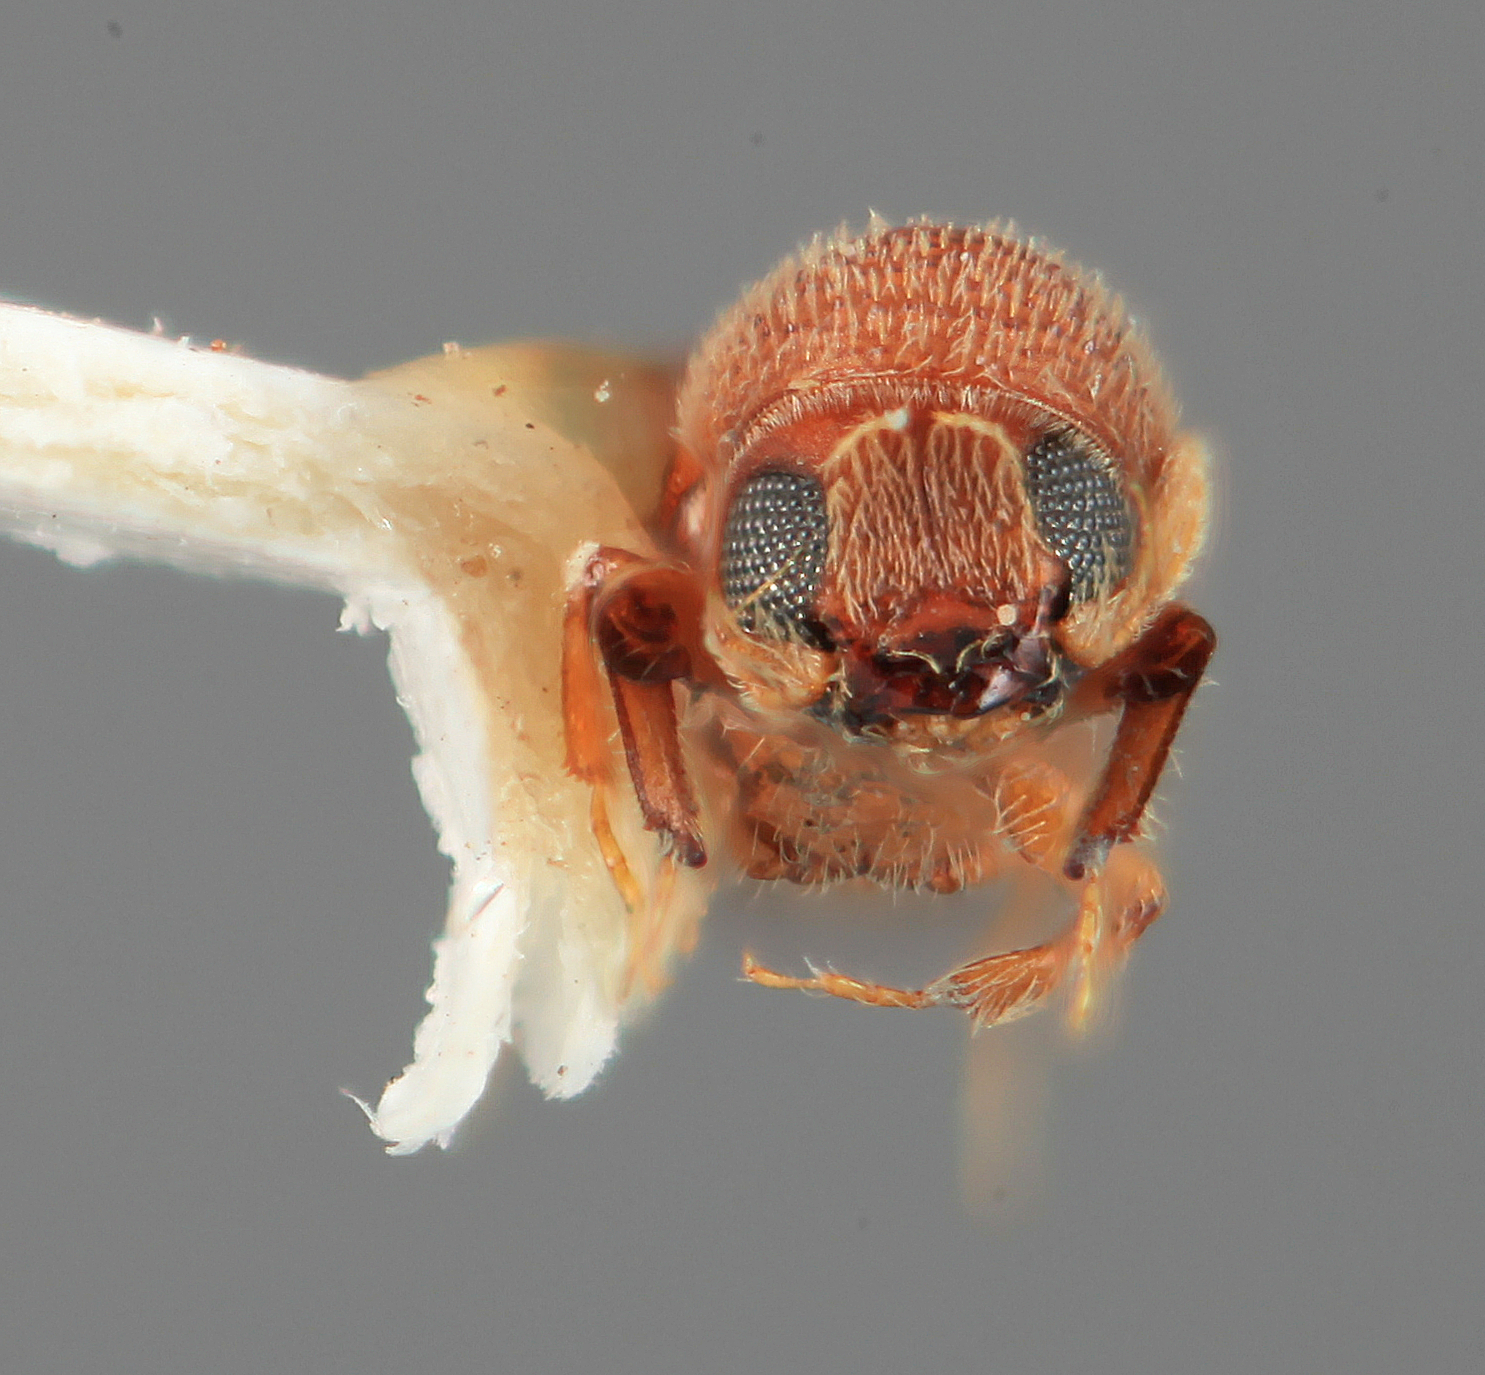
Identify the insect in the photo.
Micracis carinulus
